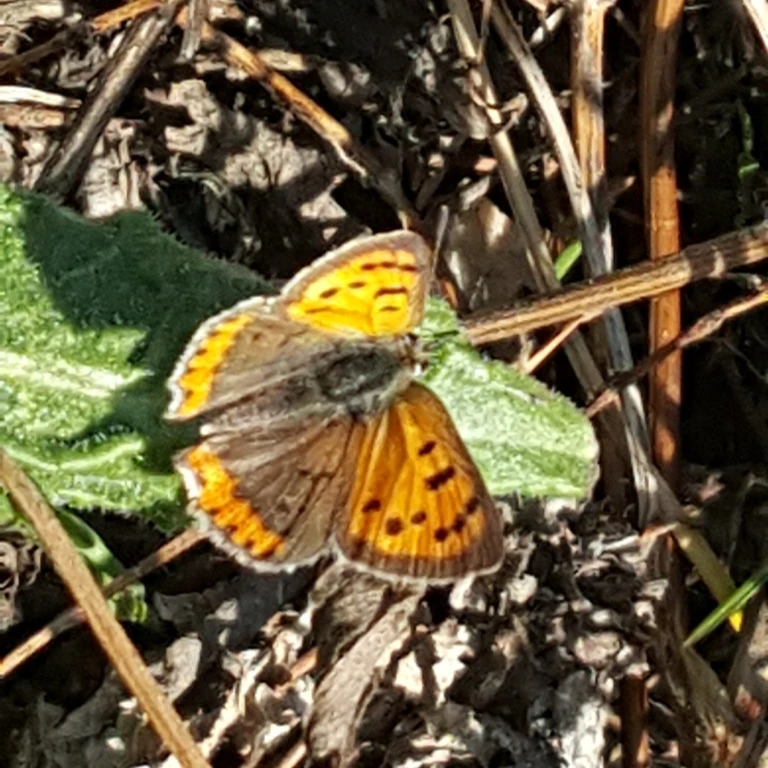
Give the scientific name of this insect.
Lycaena phlaeas
